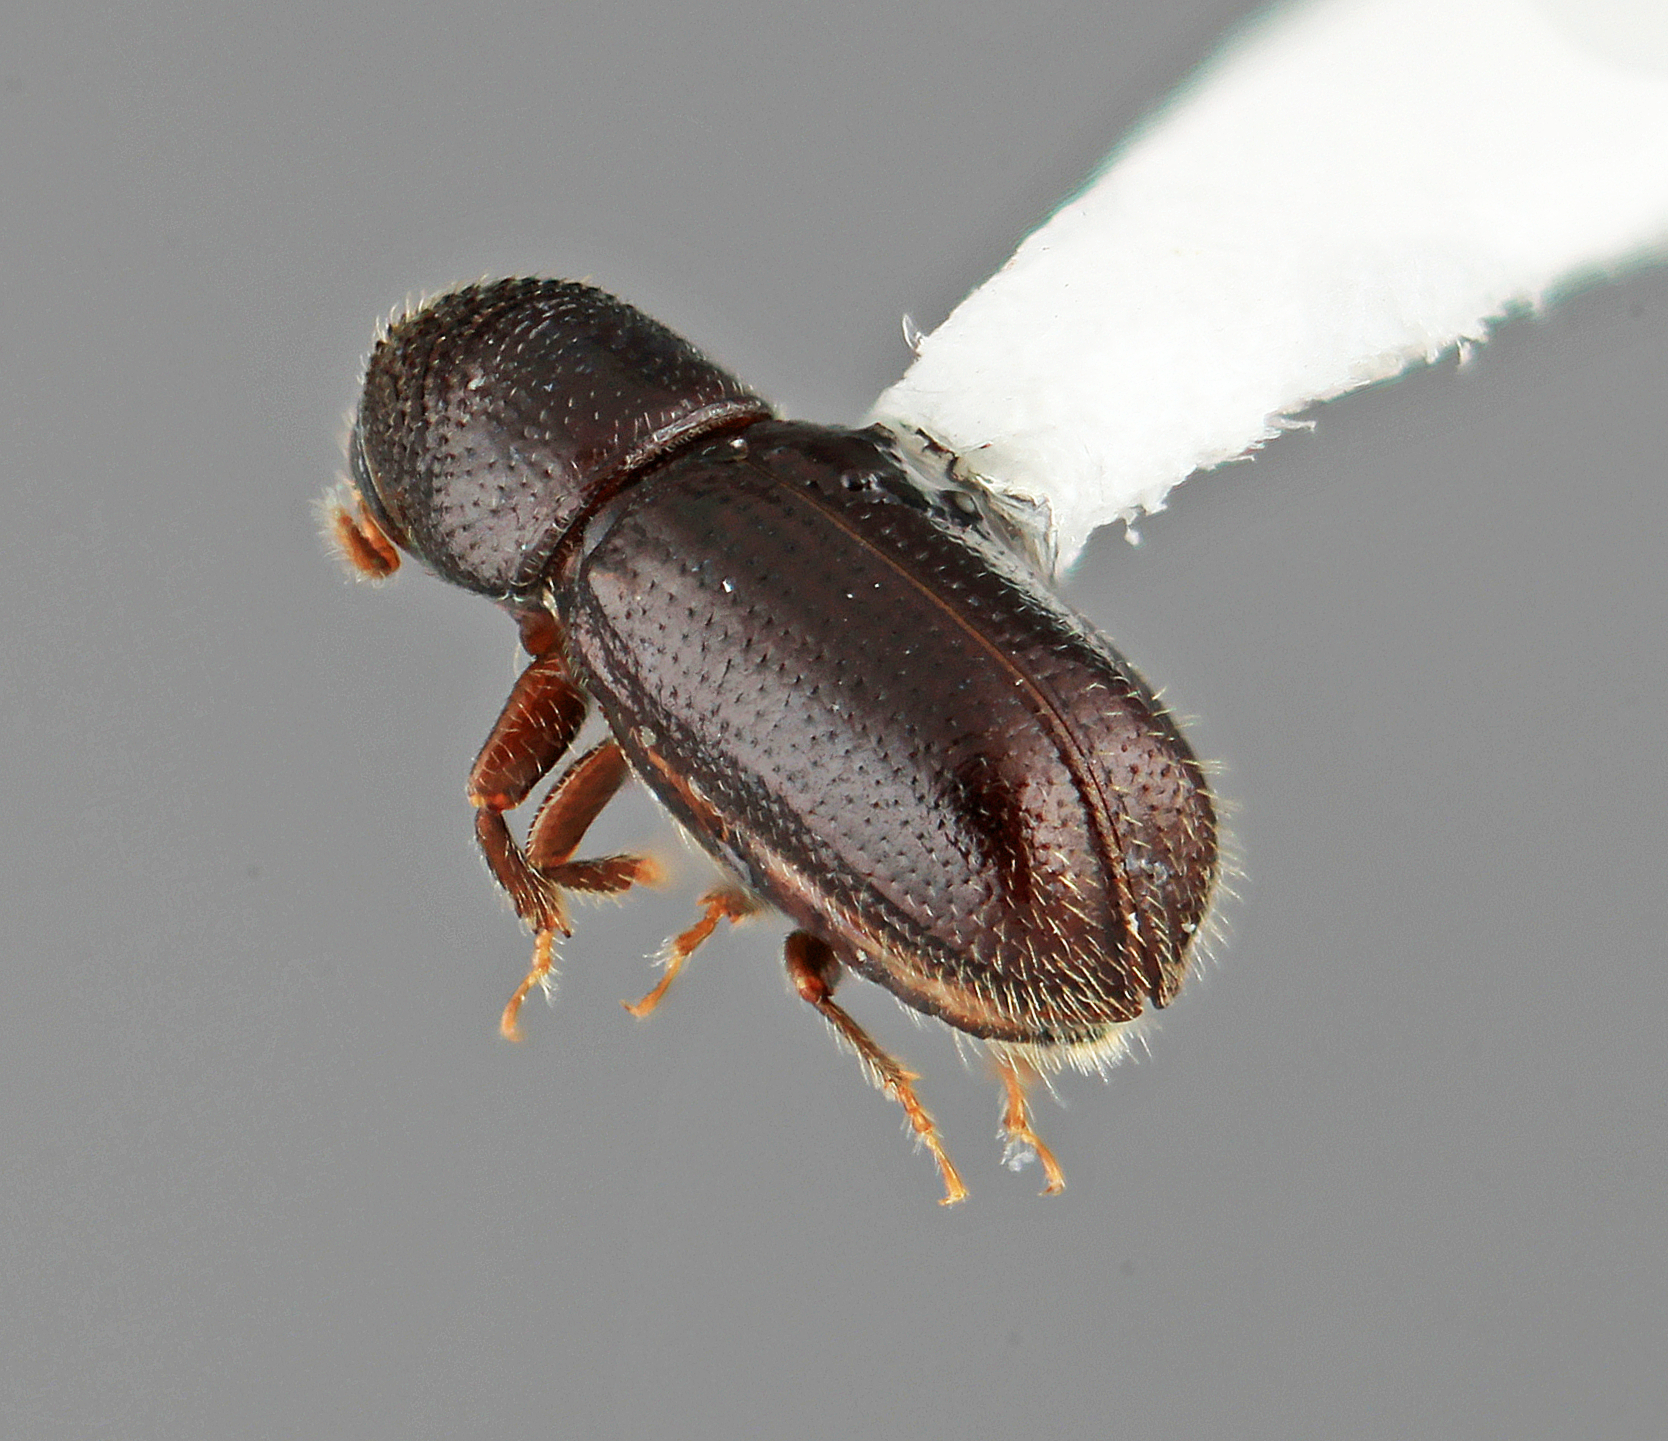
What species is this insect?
Pityophthorus nigriceps
